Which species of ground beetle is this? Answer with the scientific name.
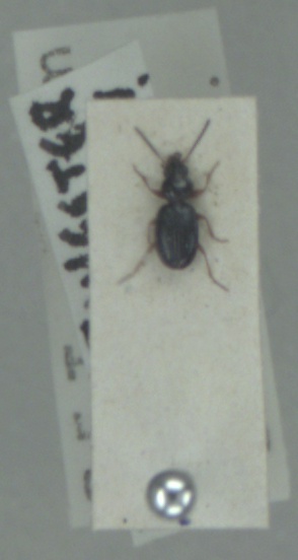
Bembidion gilvipes
